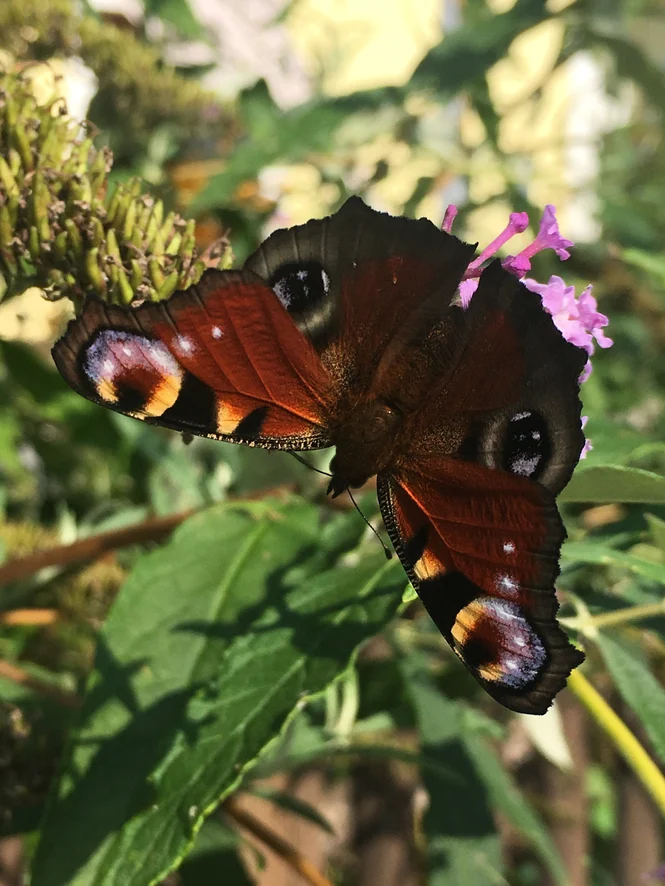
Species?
Aglais io
